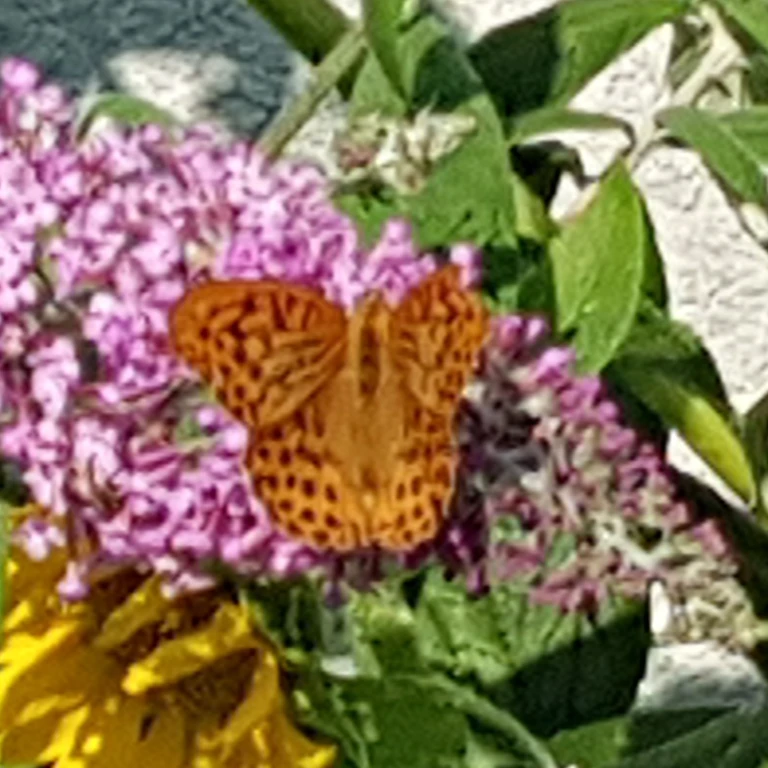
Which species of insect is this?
Argynnis paphia
